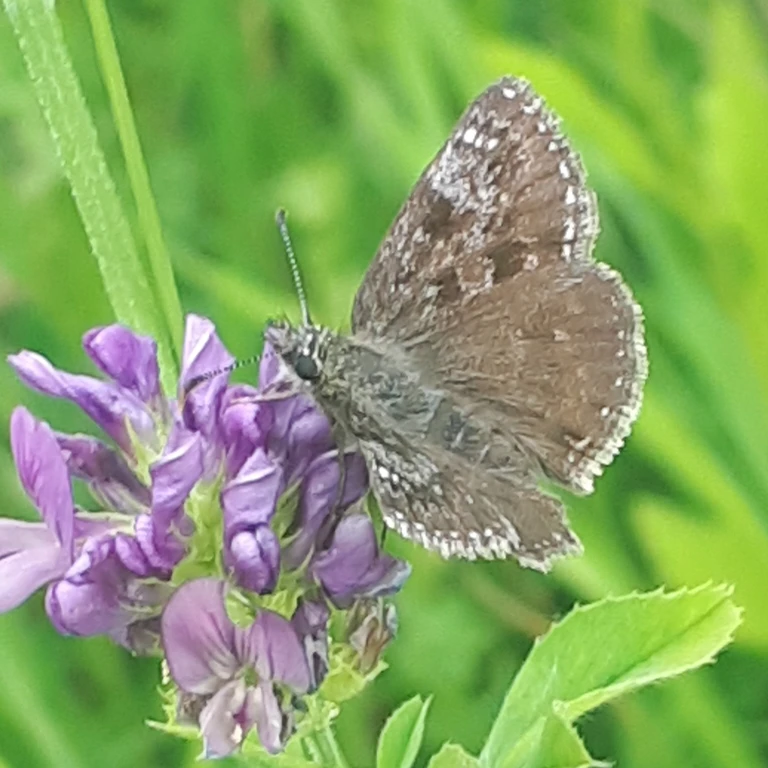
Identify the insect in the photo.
Erynnis tages
